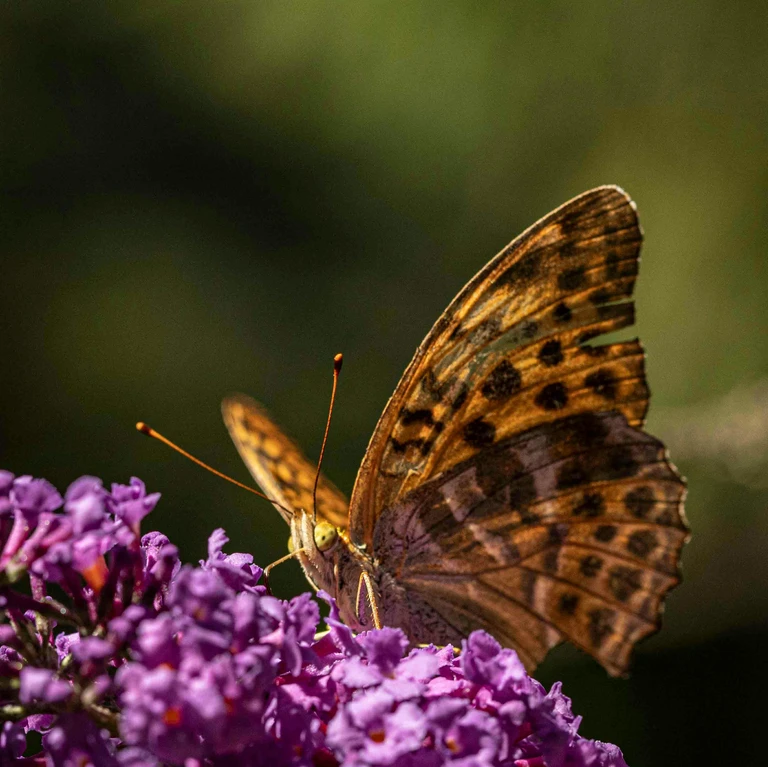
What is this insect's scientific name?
Argynnis paphia
